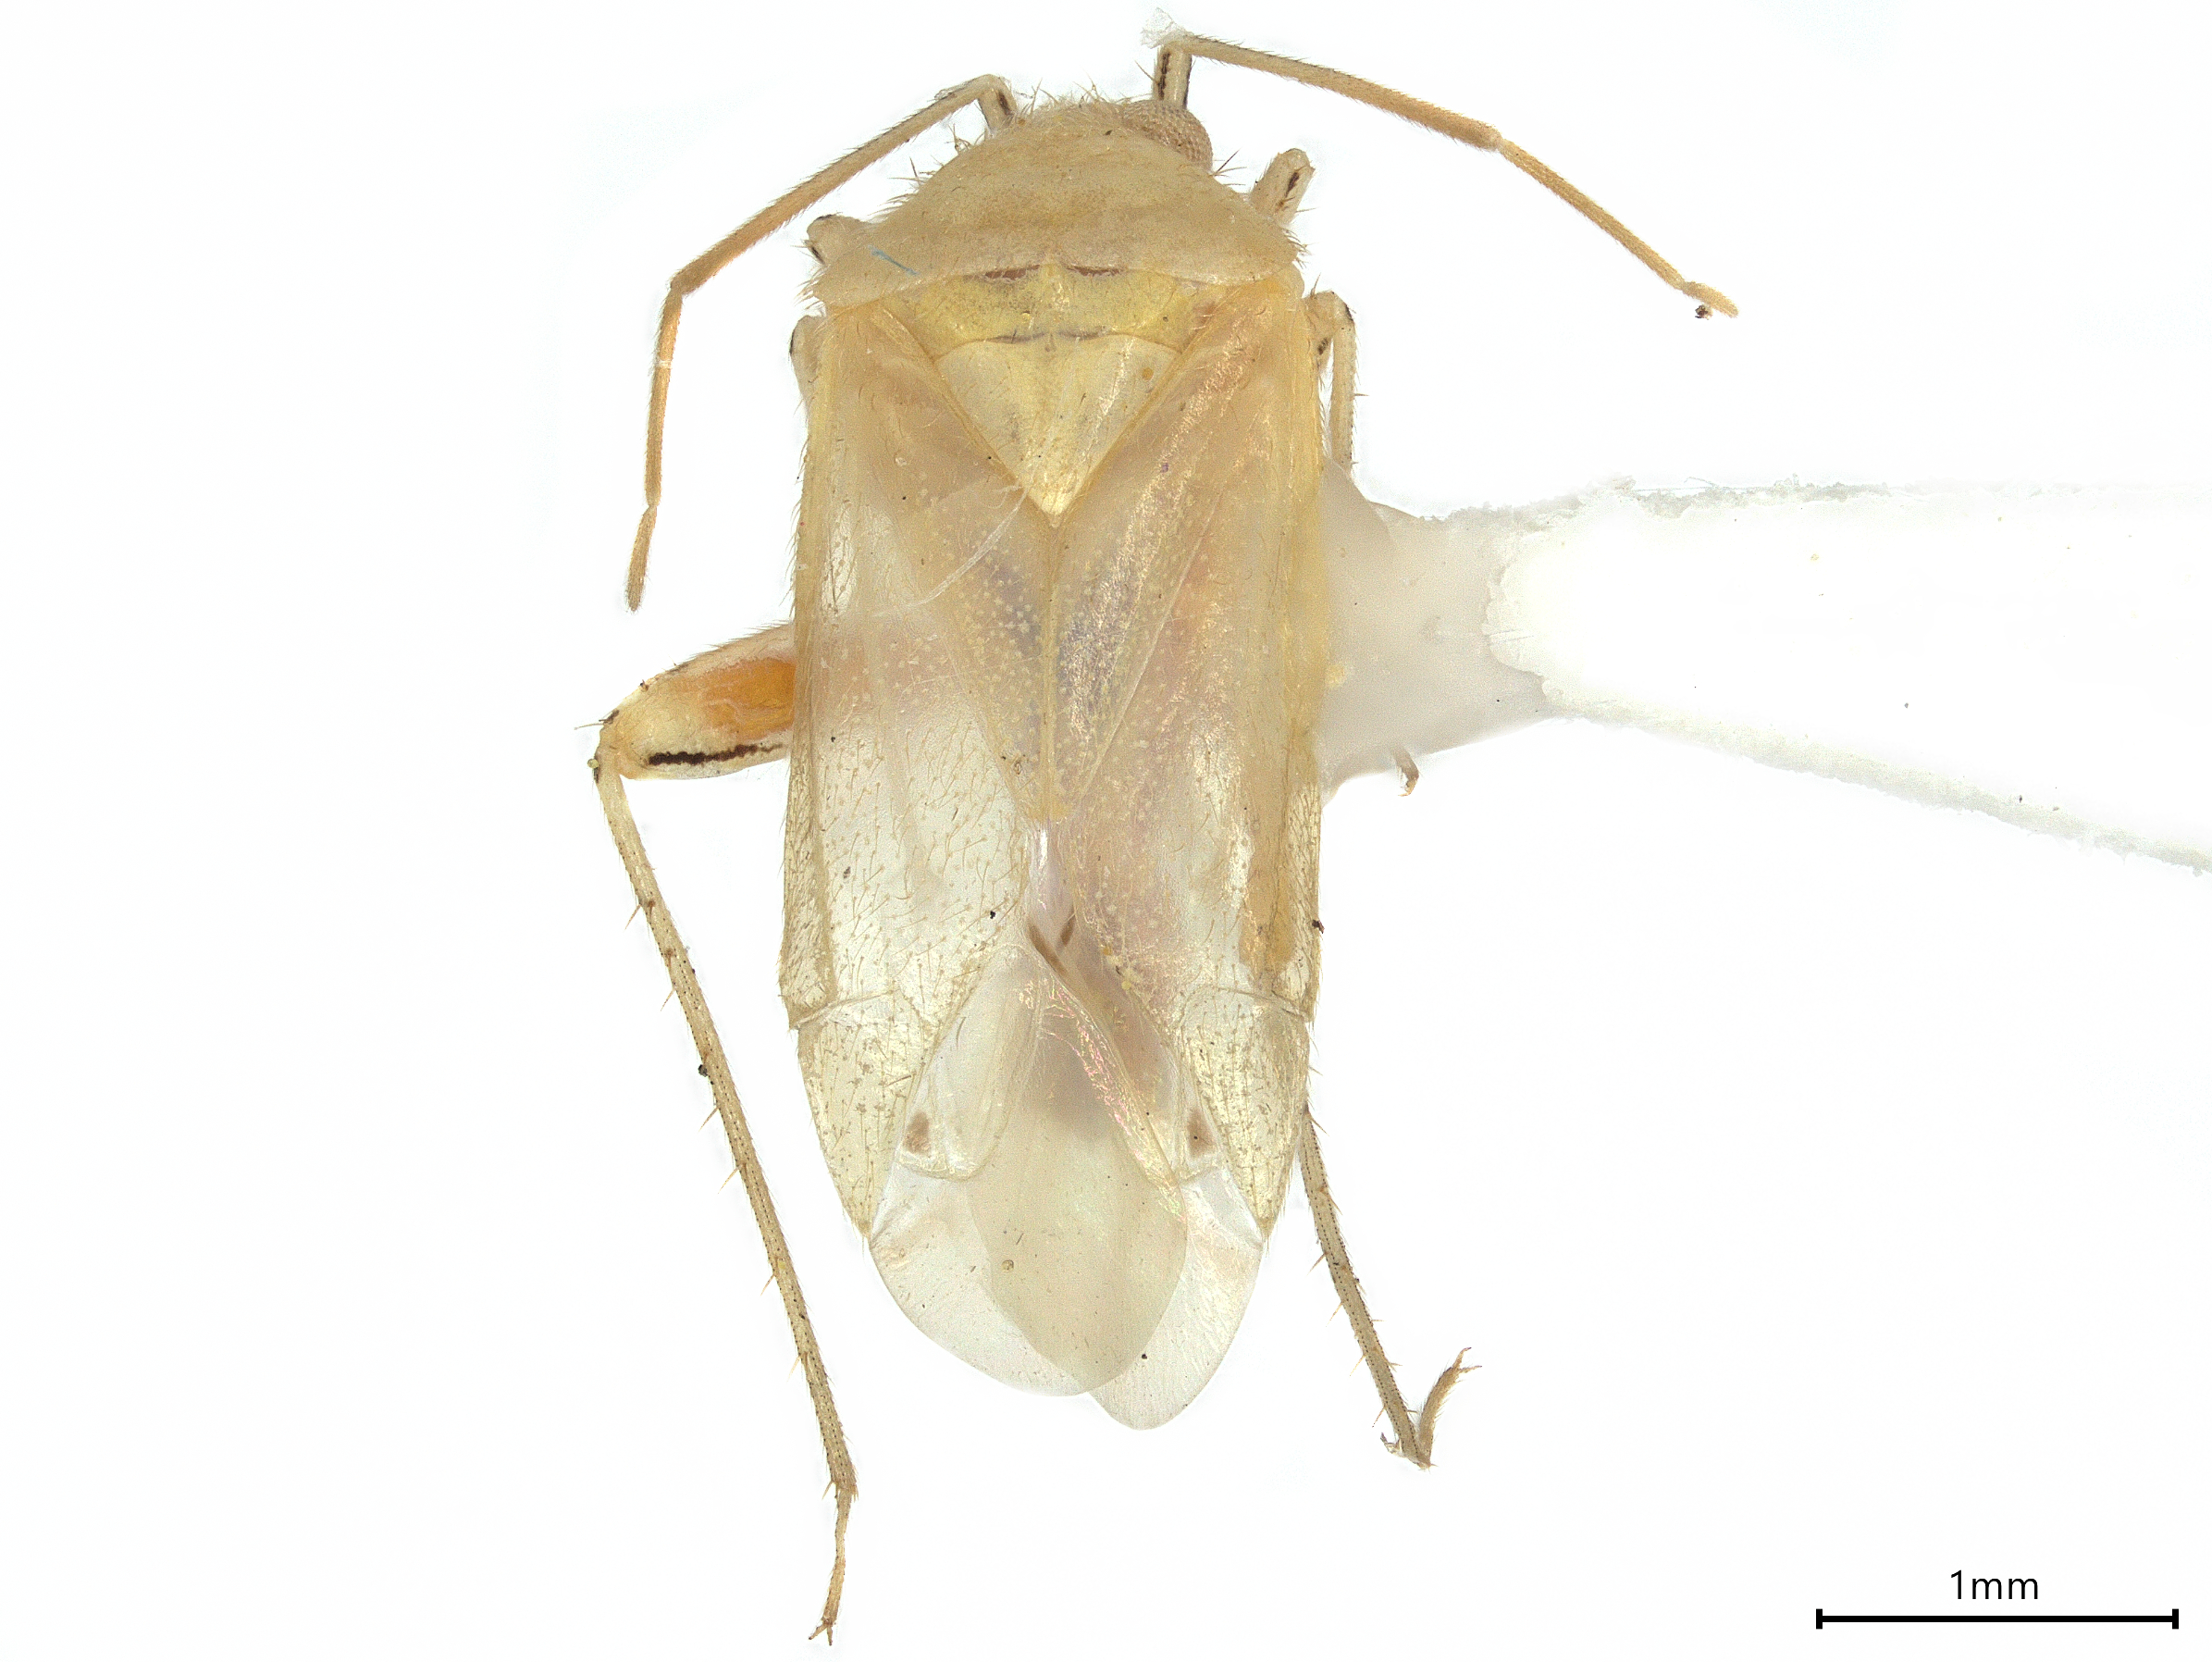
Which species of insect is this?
Americodema nigrolineatum
